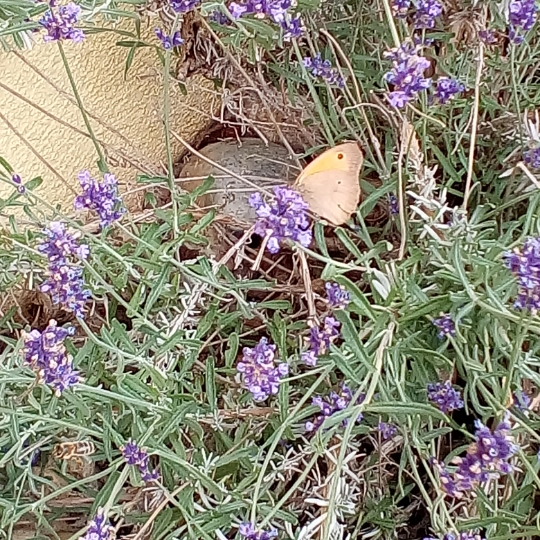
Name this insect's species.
Maniola jurtina
